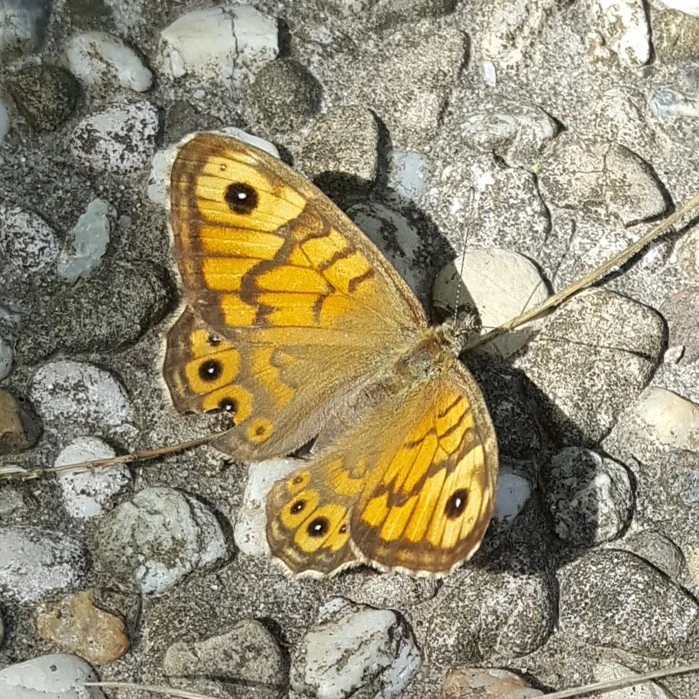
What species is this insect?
Lasiommata megera (also Pararge megera)
